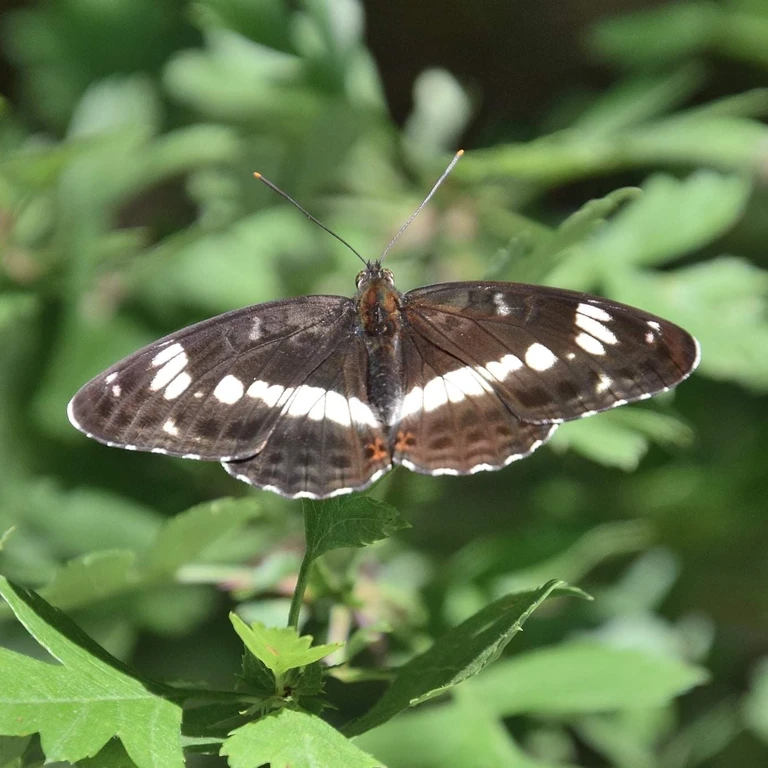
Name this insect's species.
Limenitis camilla (also Ladoga camilla)
